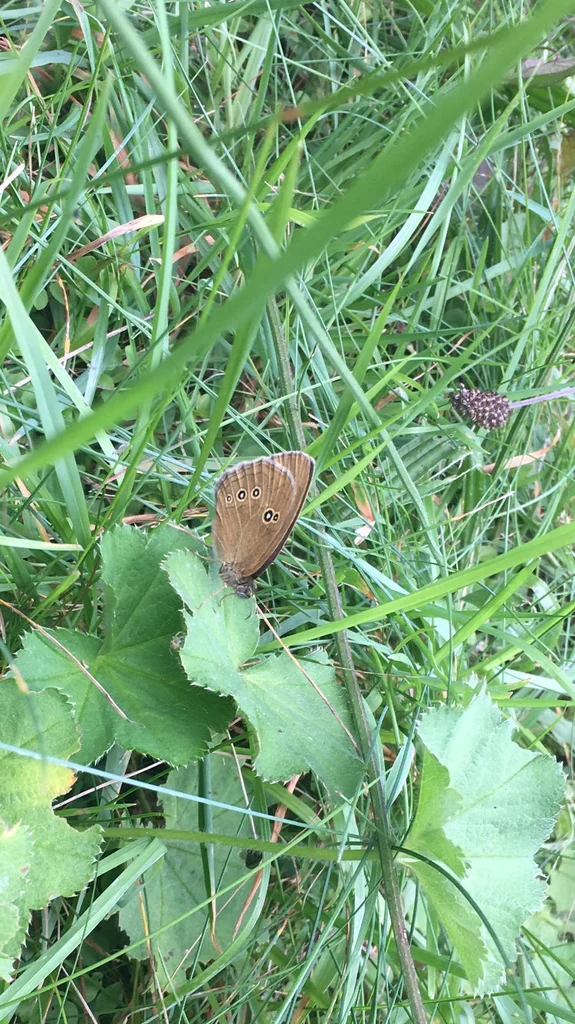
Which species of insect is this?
Aphantopus hyperantus
